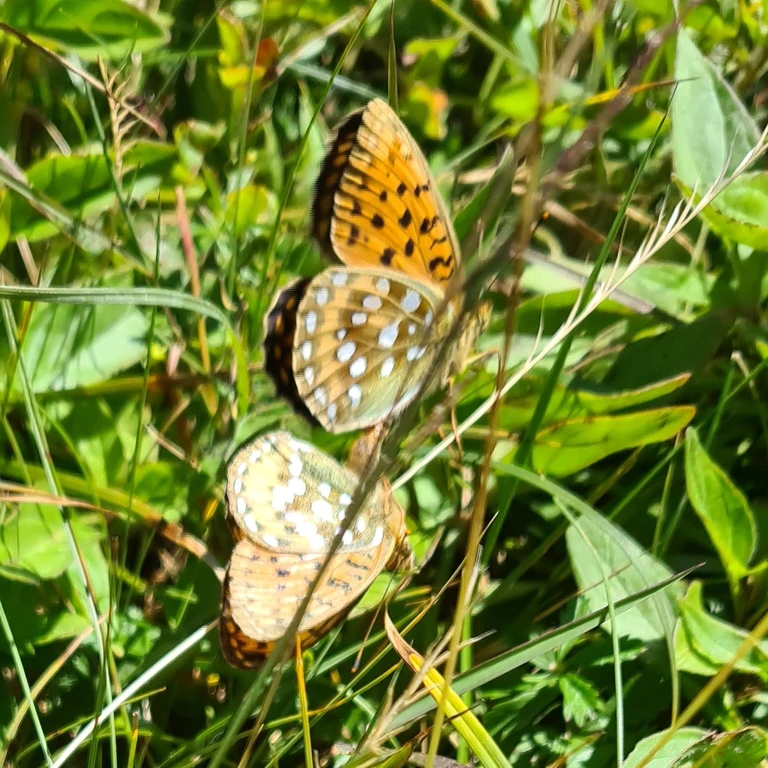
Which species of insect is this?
Speyeria aglaja
